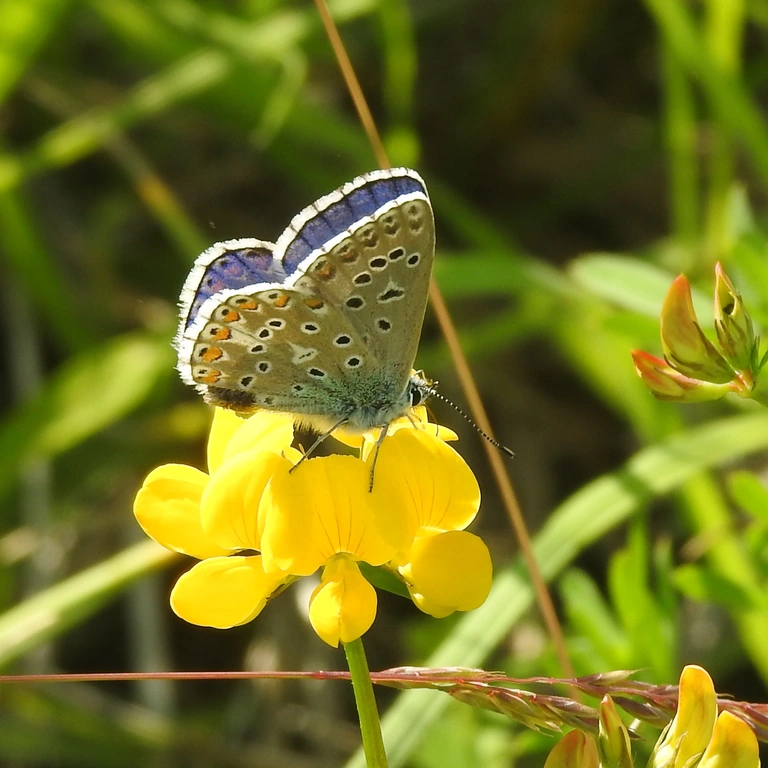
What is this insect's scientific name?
Lysandra bellargus
